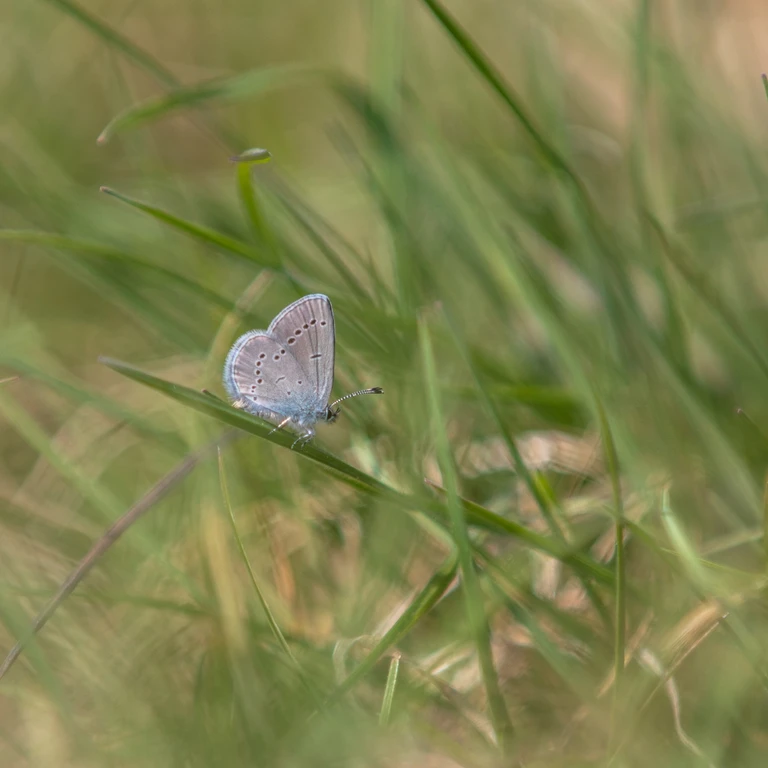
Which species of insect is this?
Cupido minimus
